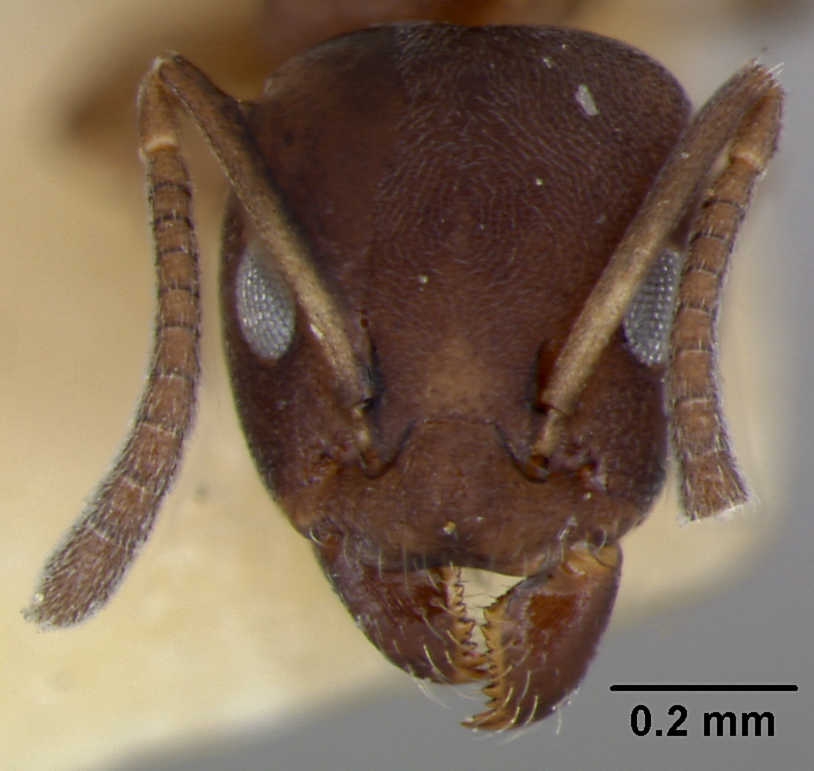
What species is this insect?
Iridomyrmex sororis
